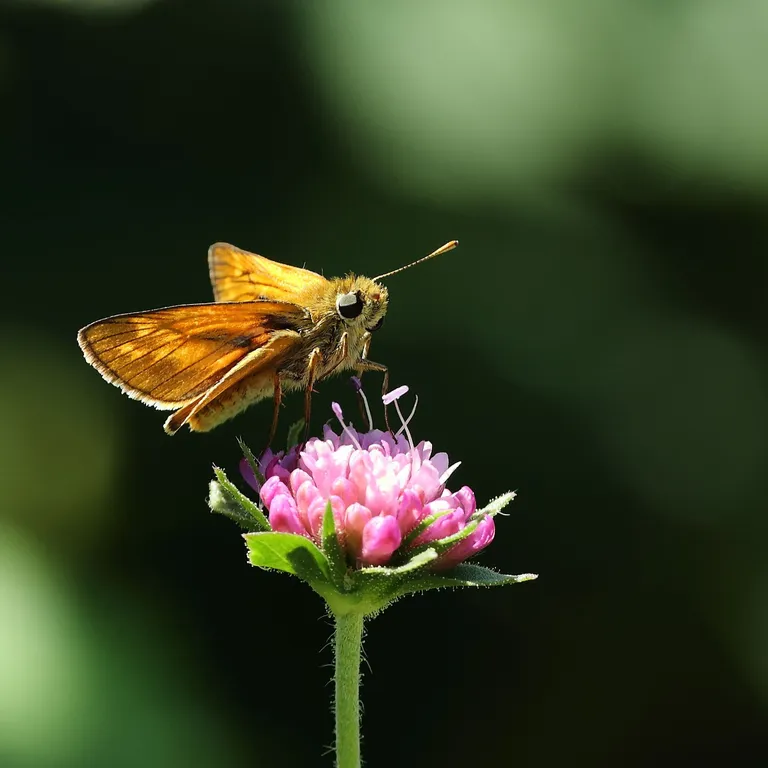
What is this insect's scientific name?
Ochlodes sylvanus (also Ochlodes venata)
